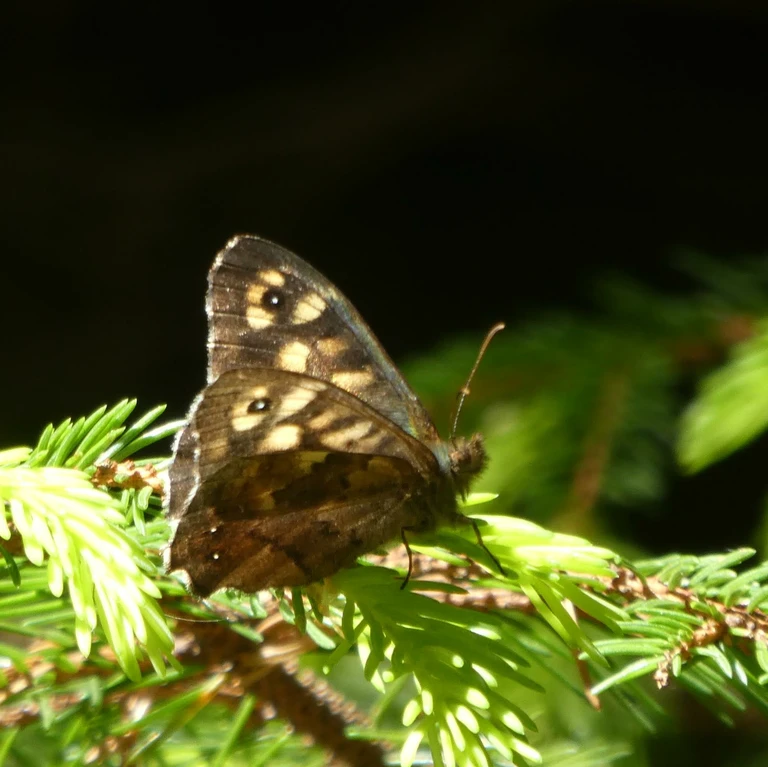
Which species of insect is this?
Pararge aegeria
